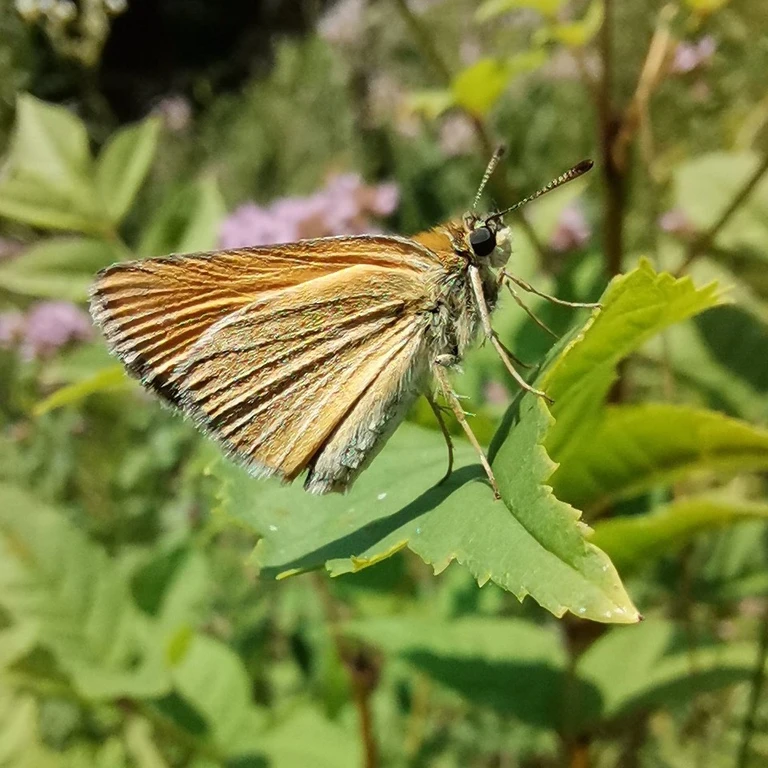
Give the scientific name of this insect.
Thymelicus lineola
